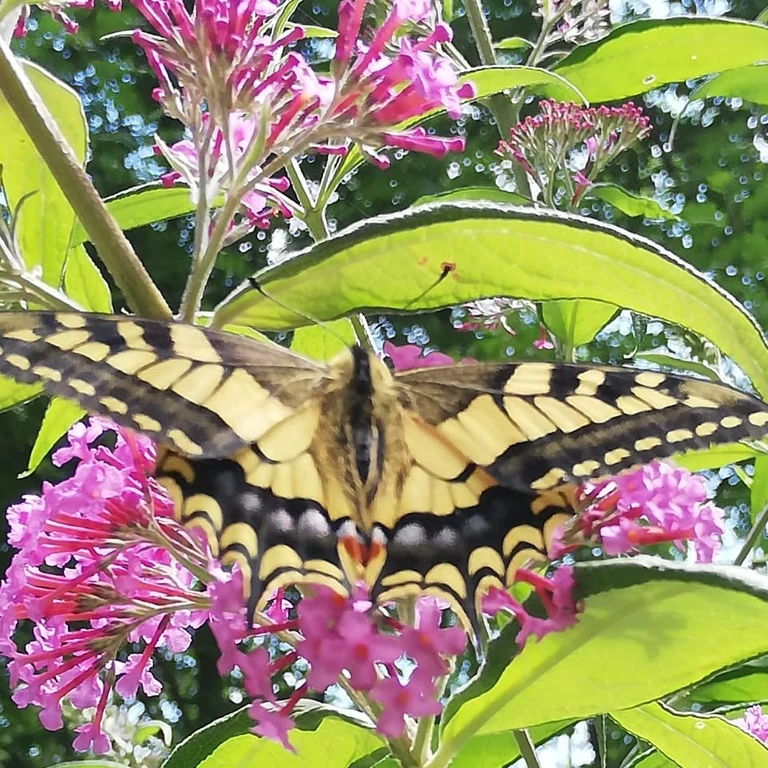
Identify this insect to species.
Papilio machaon
